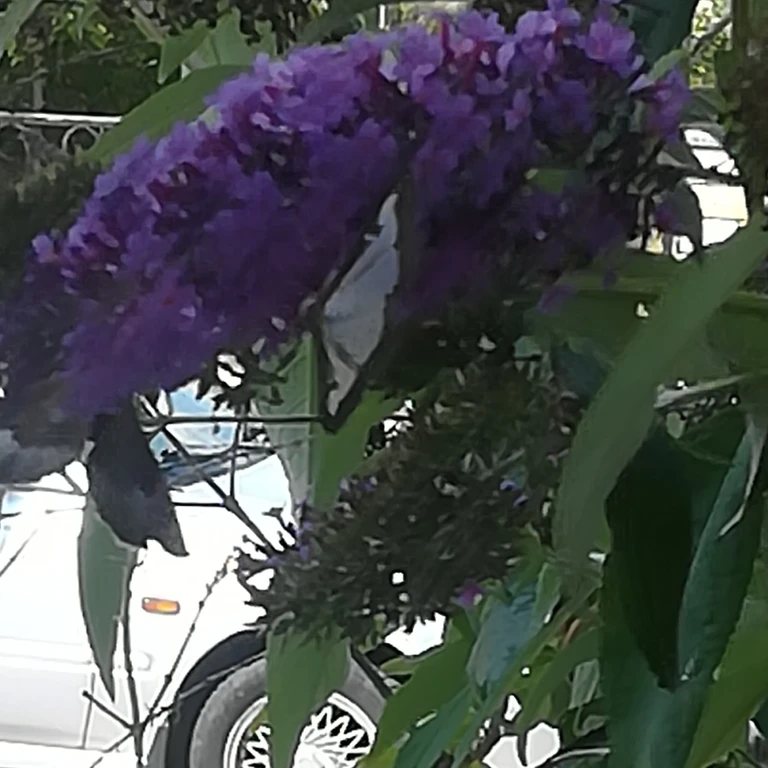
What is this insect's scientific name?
Cydalima perspectalis
